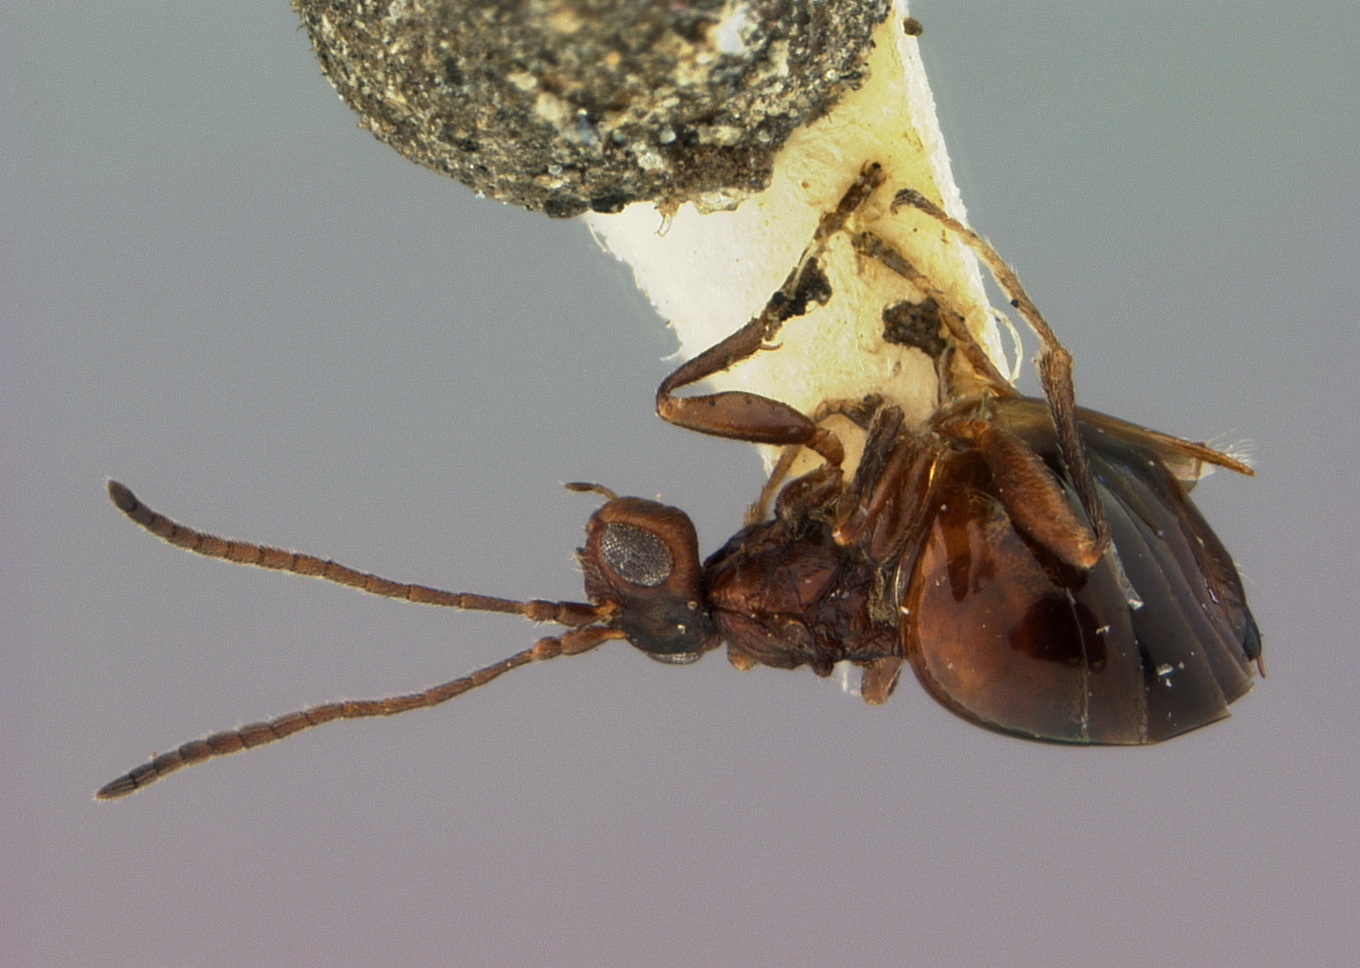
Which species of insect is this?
Zopheroteras guttatum
